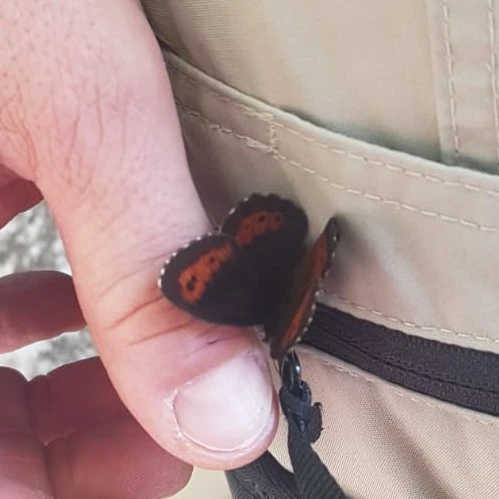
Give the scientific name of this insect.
Erebia ligea
